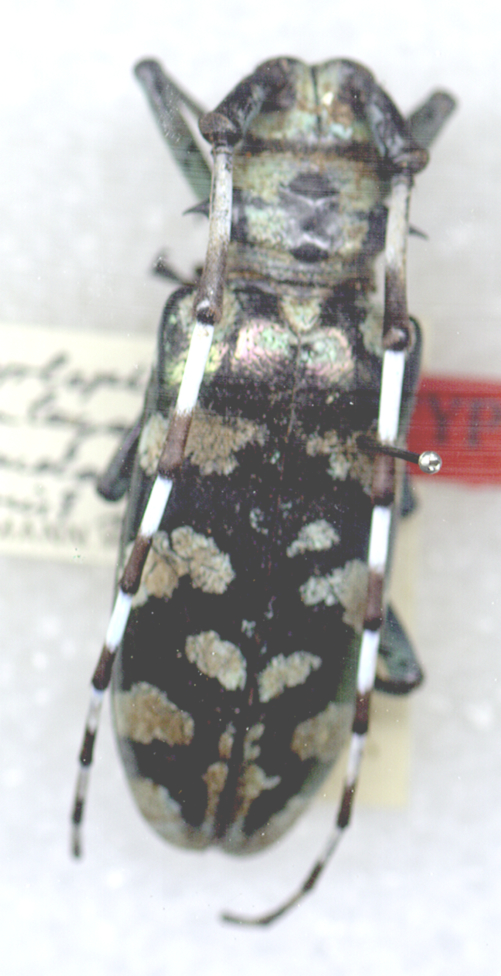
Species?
Anoplophora stanleyana
